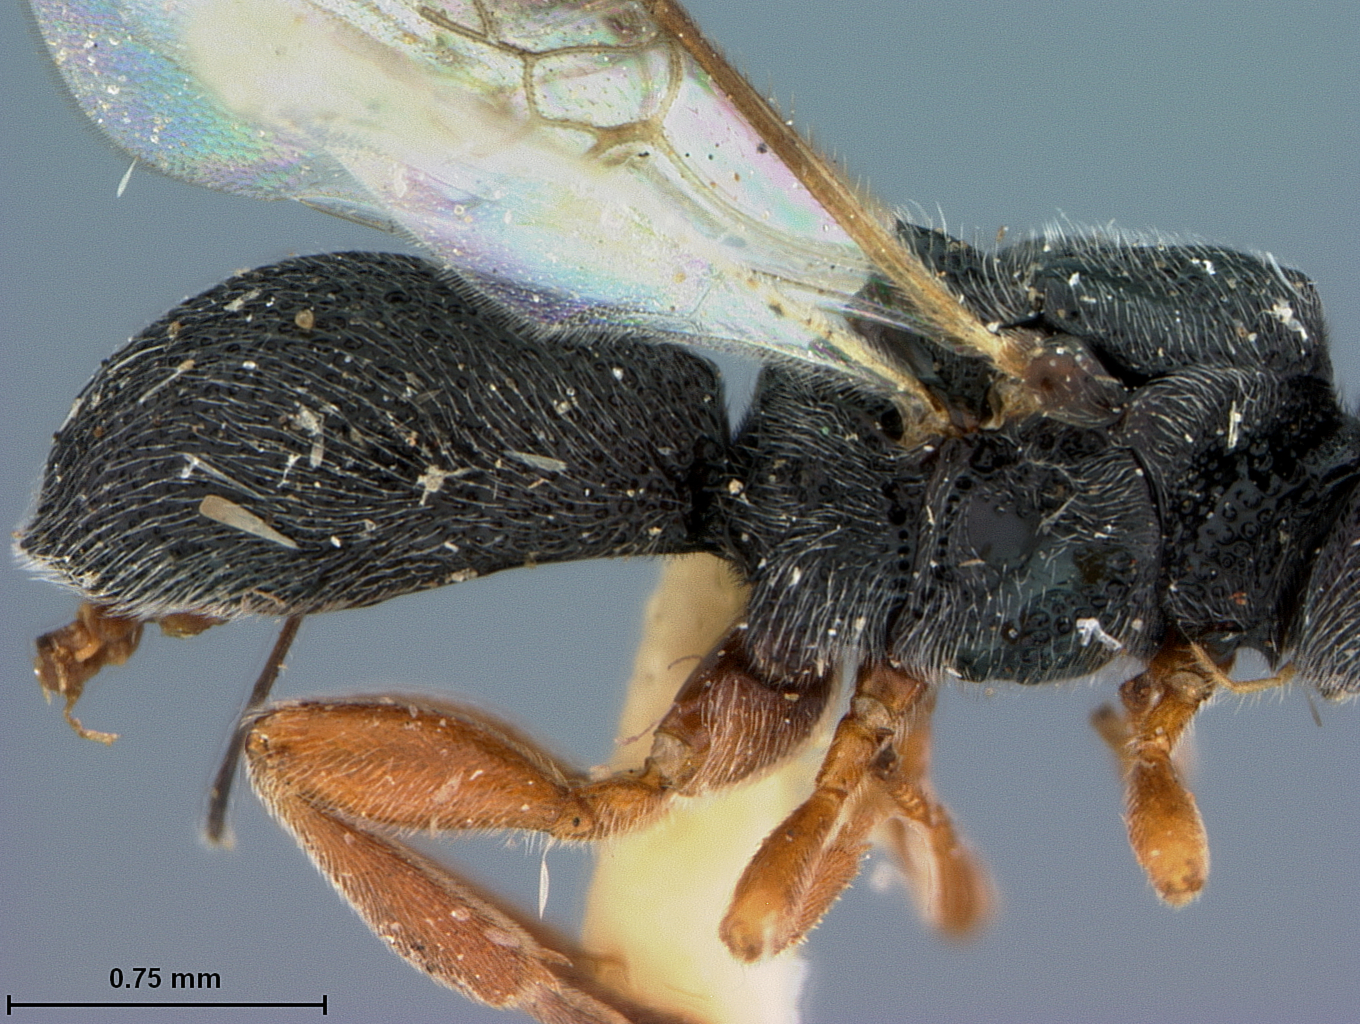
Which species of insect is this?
Urosigalphus addabruchus
